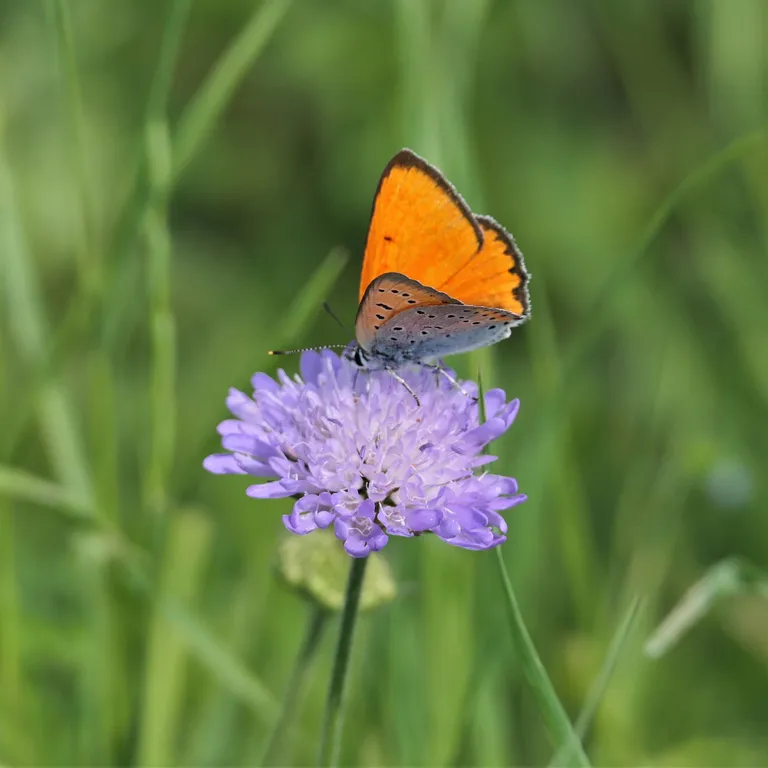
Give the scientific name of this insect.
Lycaena dispar
